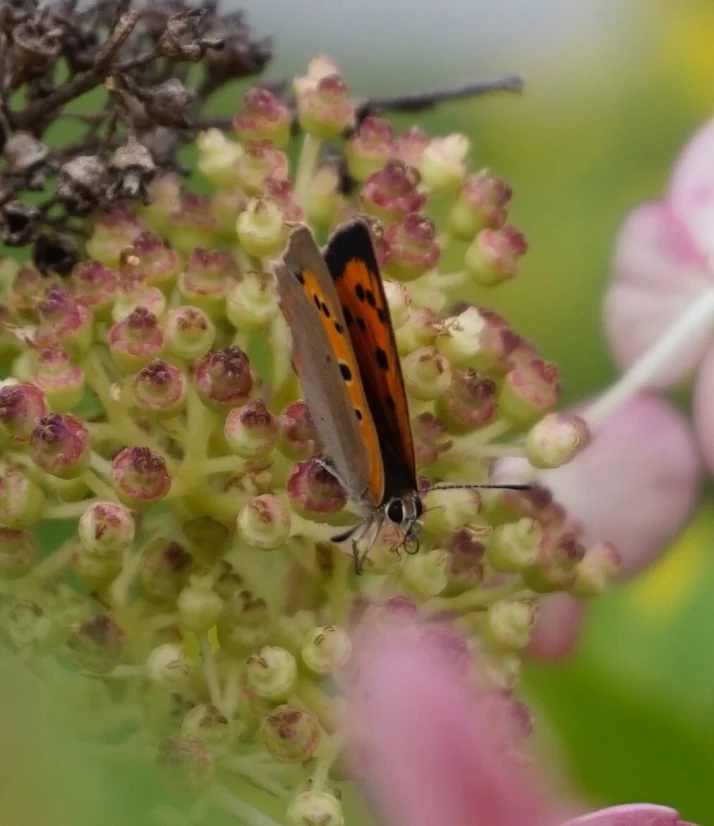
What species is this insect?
Lycaena phlaeas
